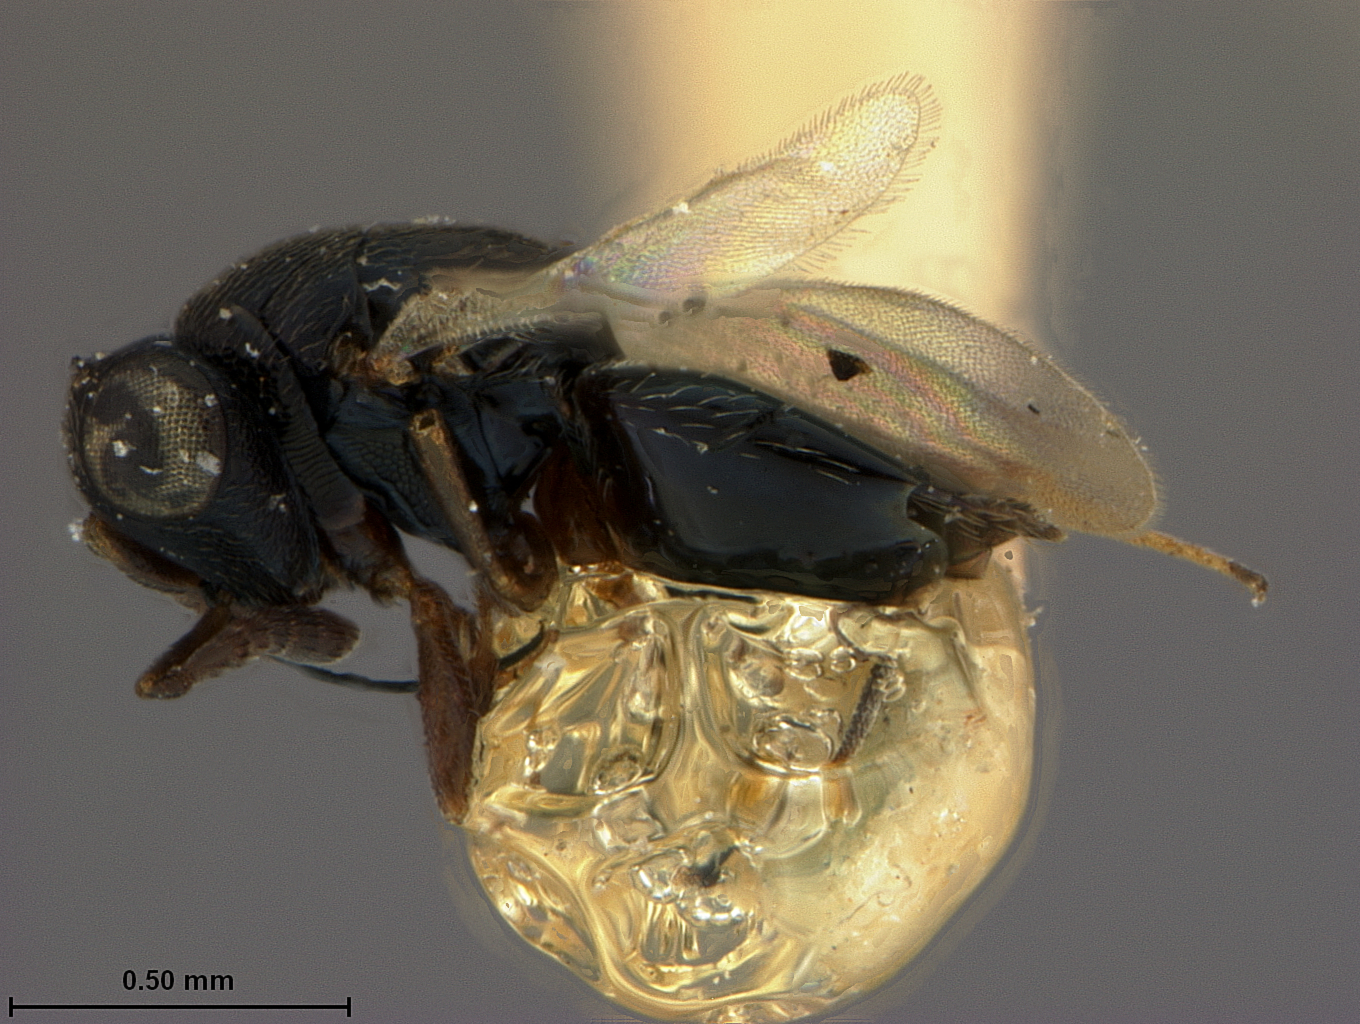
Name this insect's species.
Eunotus lividus
